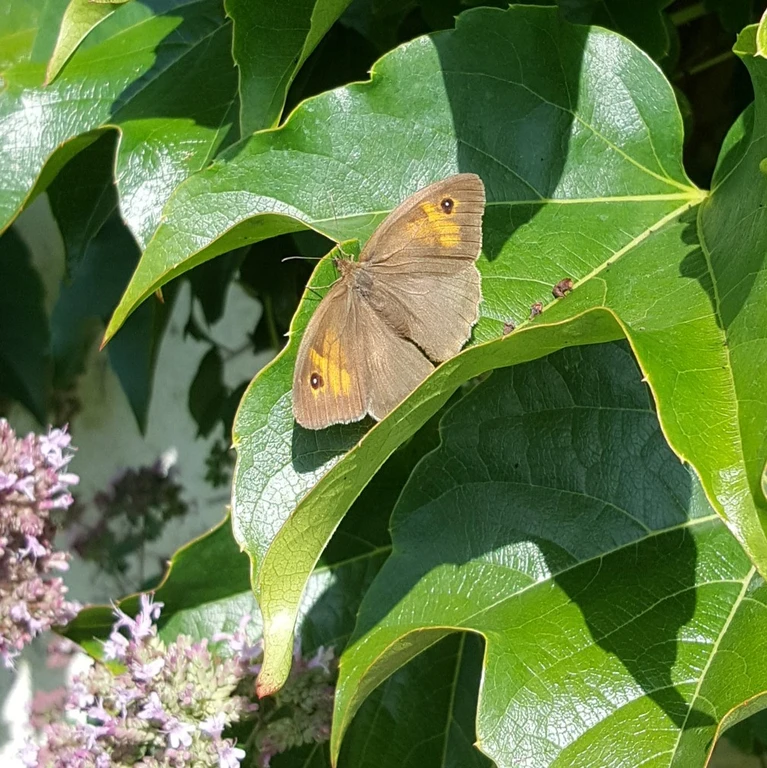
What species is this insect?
Maniola jurtina
